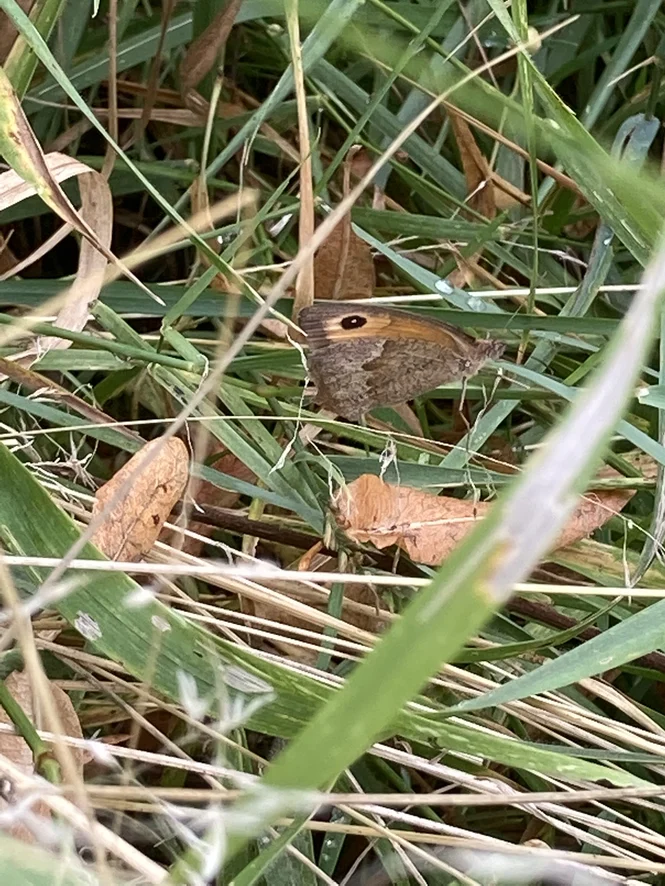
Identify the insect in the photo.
Maniola jurtina
